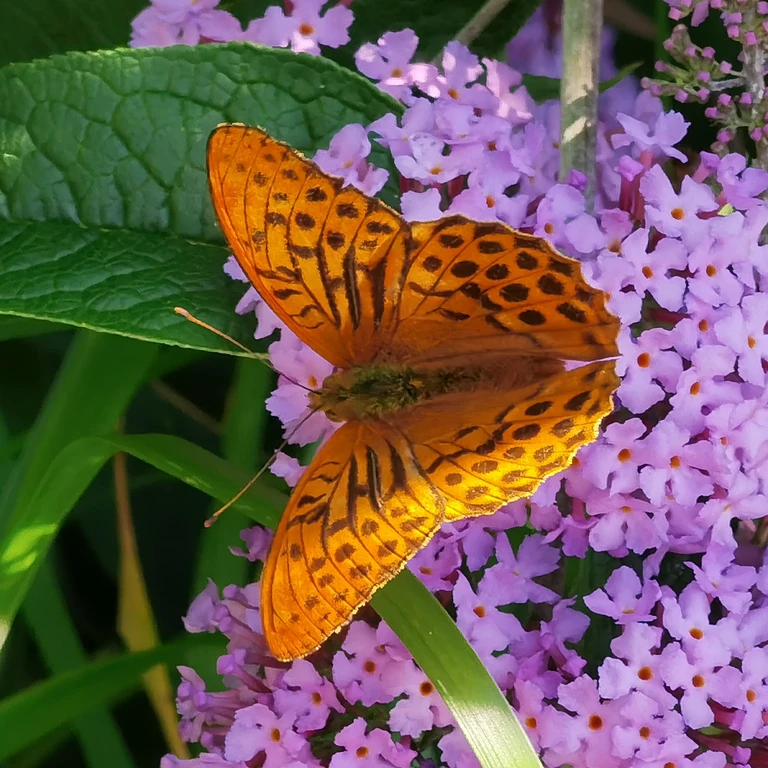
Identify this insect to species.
Argynnis paphia
